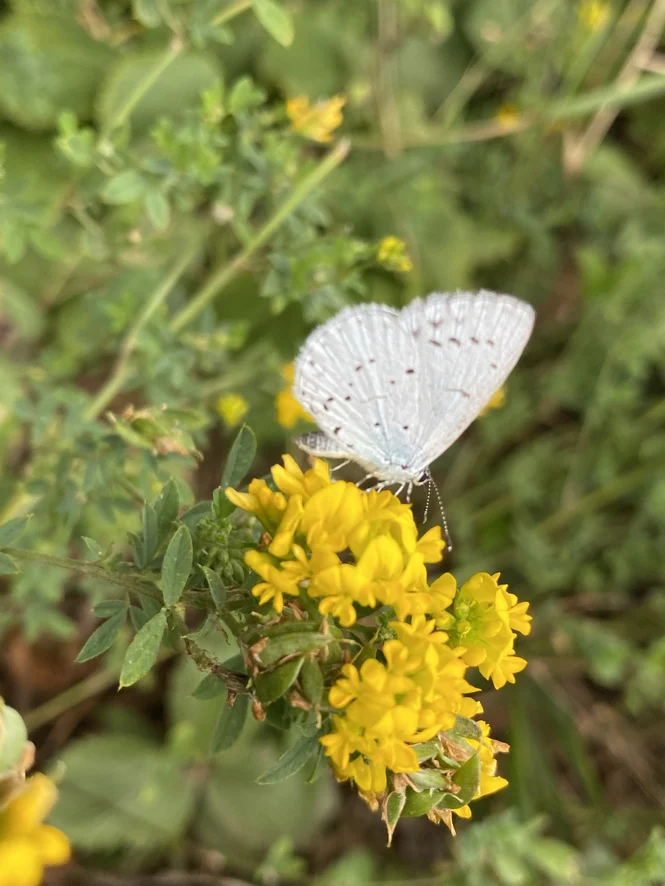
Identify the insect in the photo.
Celastrina argiolus
